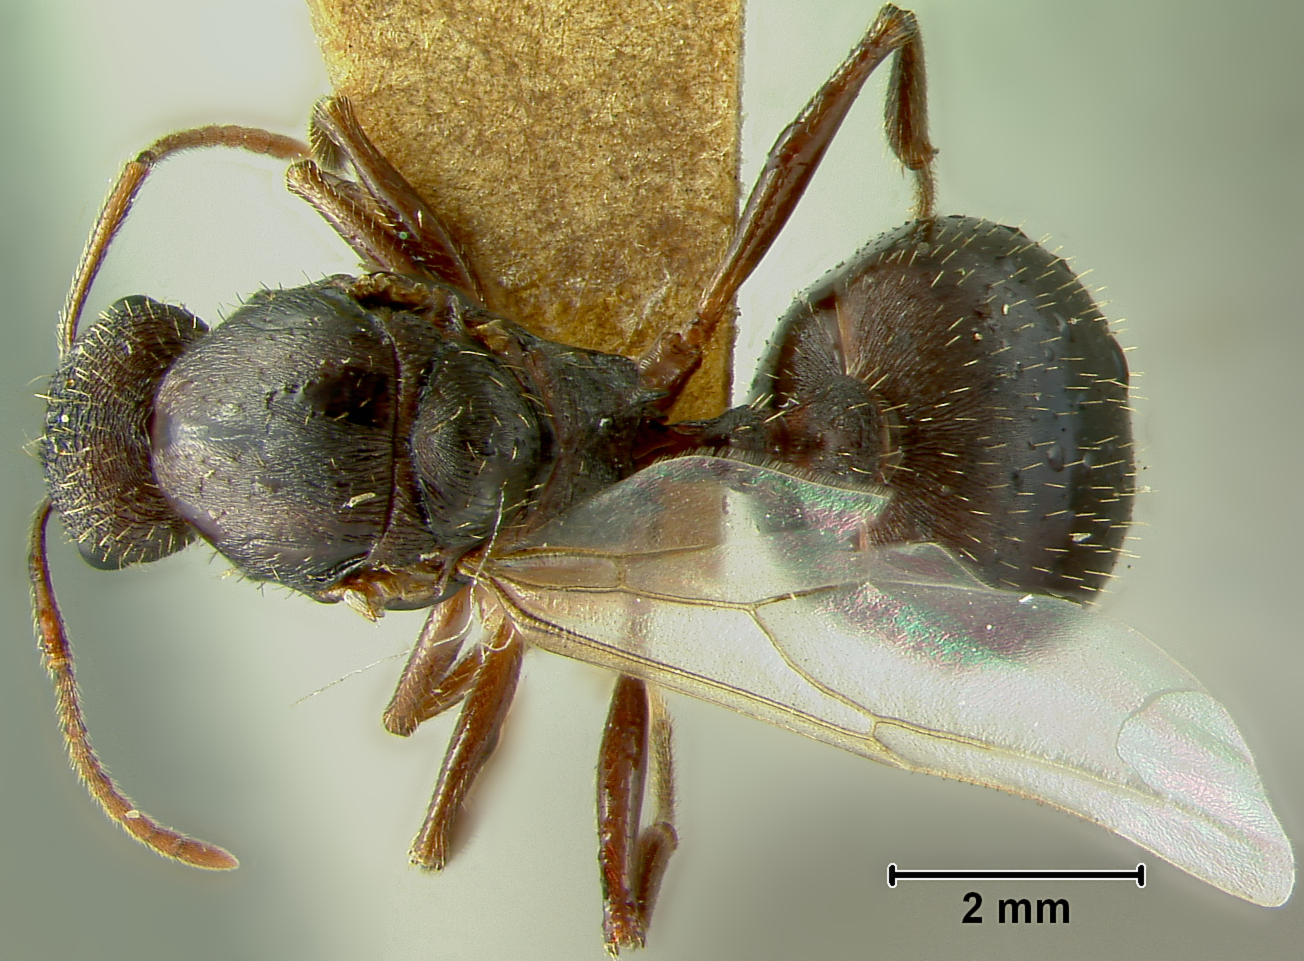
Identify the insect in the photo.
Aphaenogaster geei
